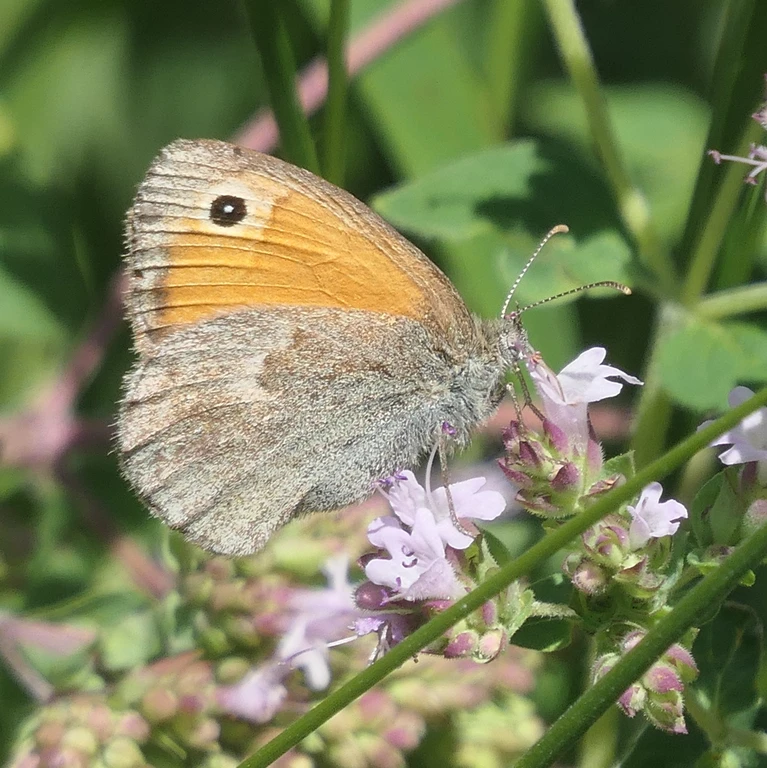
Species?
Coenonympha pamphilus
